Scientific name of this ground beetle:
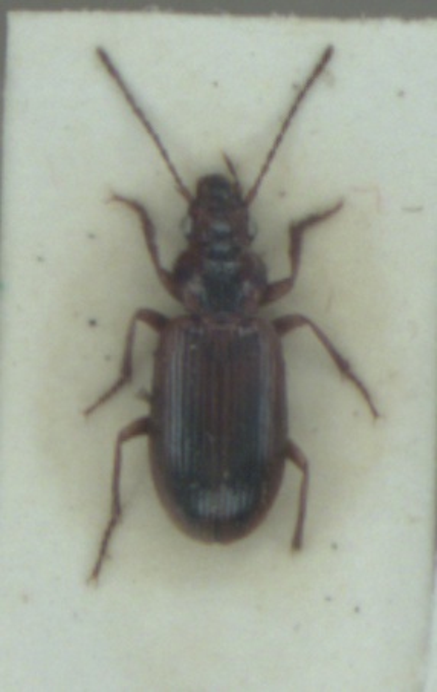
Dicheirotrichus gustavii
